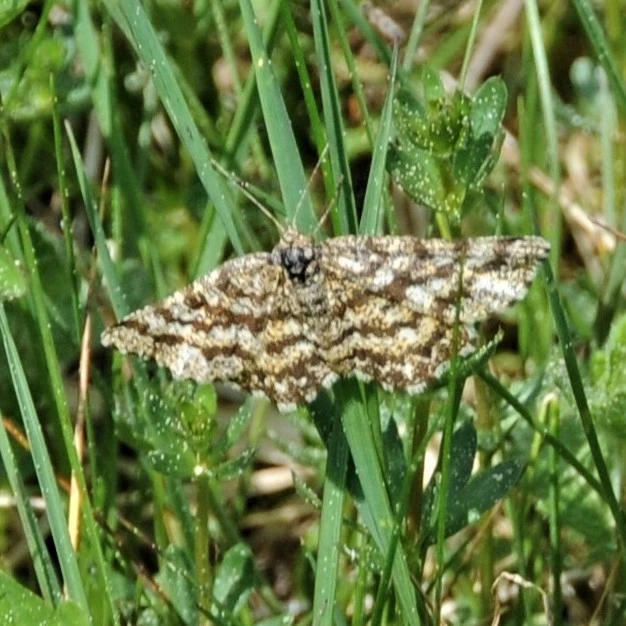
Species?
Ematurga atomaria
